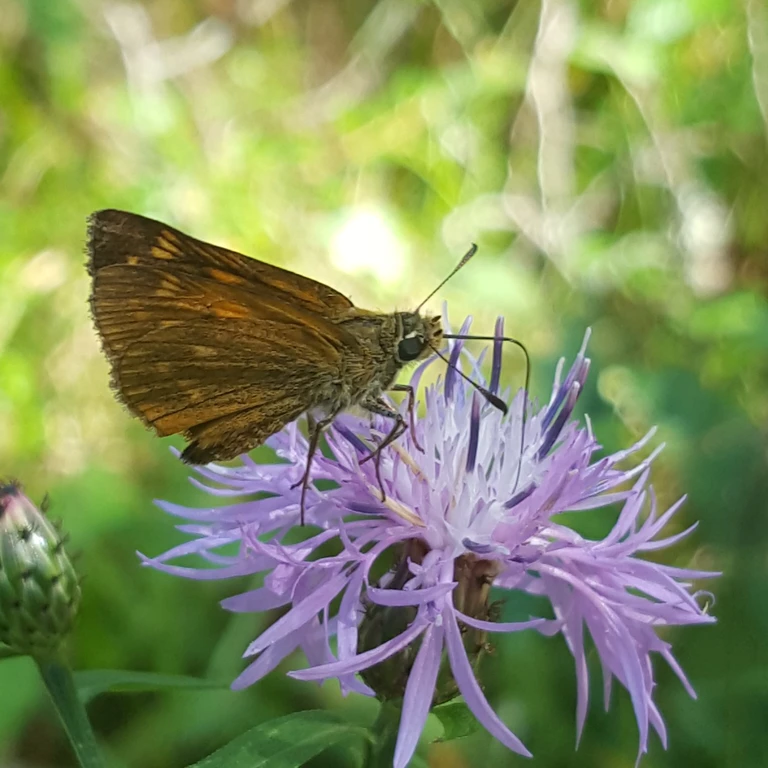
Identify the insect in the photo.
Ochlodes sylvanus (also Ochlodes venata)
